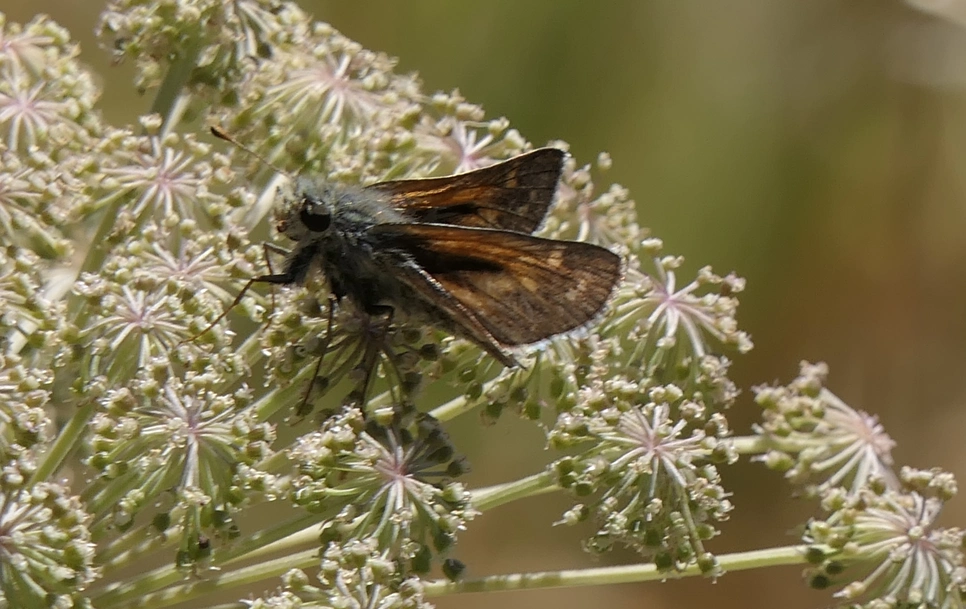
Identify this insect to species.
Hesperia comma
